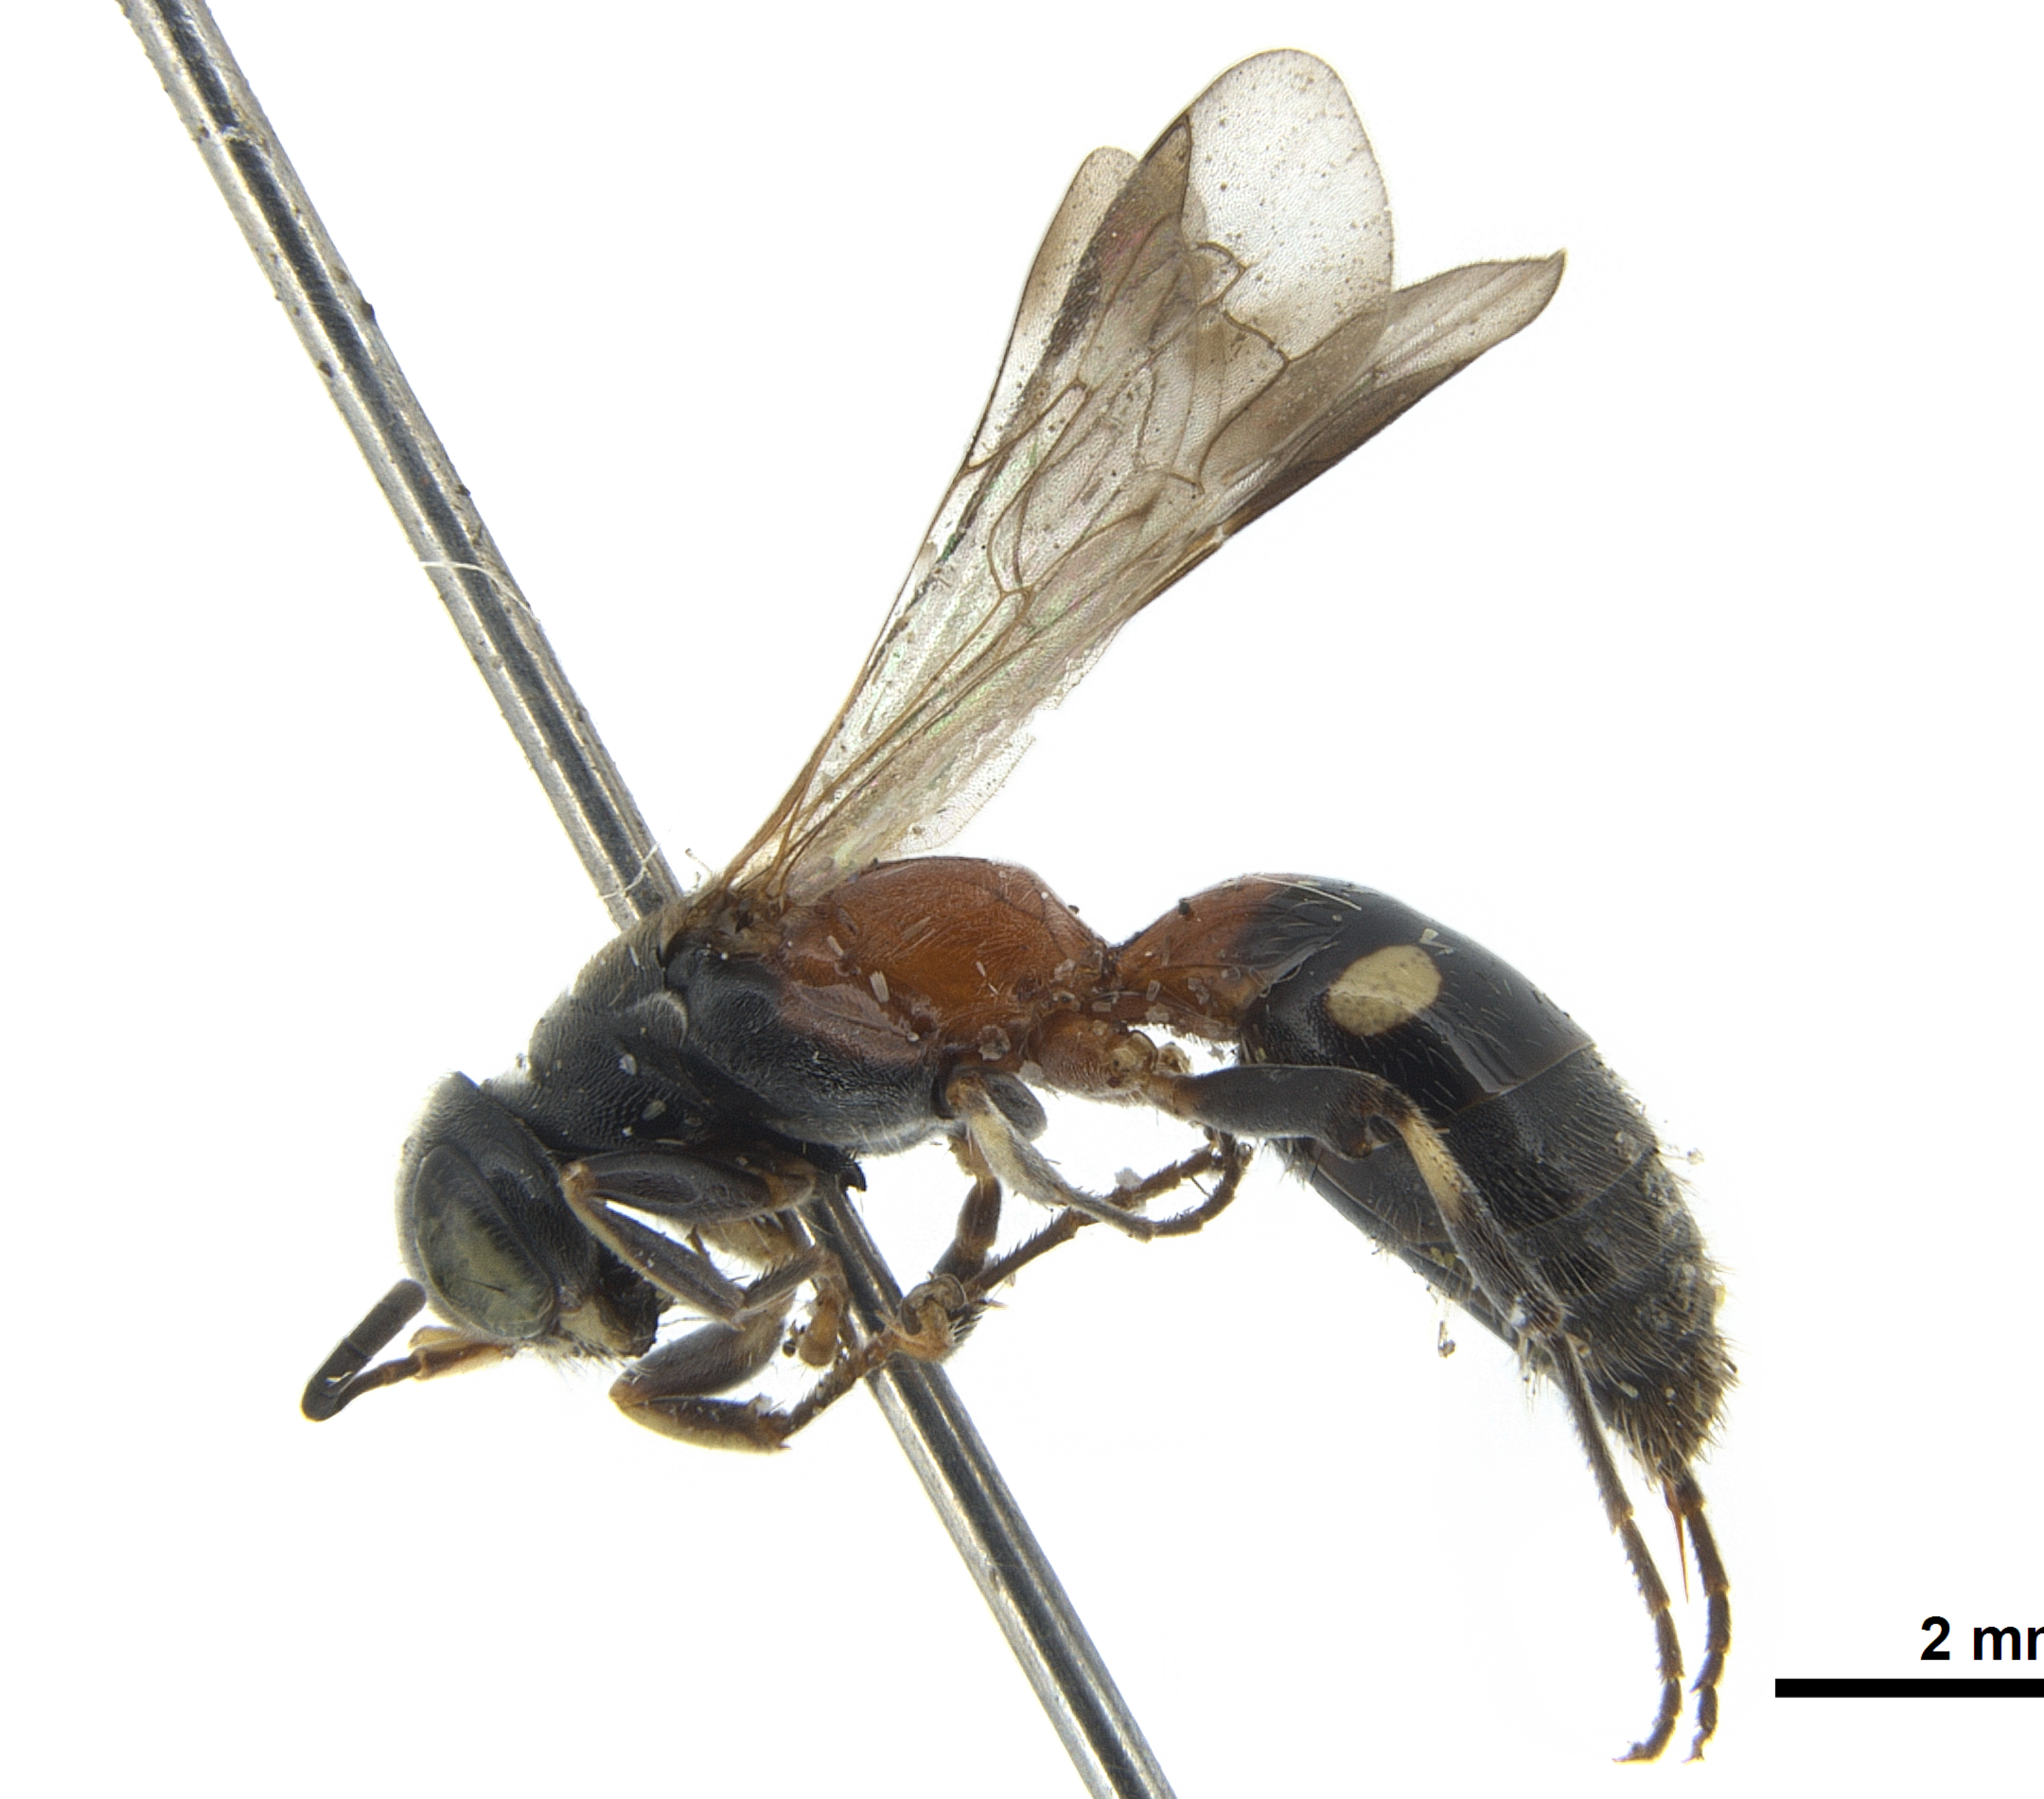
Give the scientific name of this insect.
Analysson rufescens
